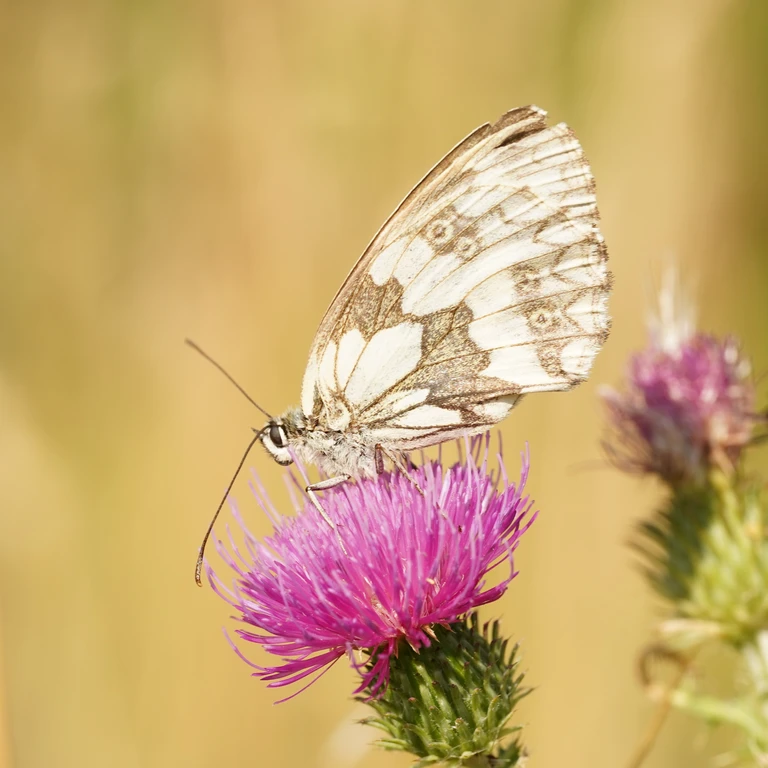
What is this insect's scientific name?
Melanargia galathea
